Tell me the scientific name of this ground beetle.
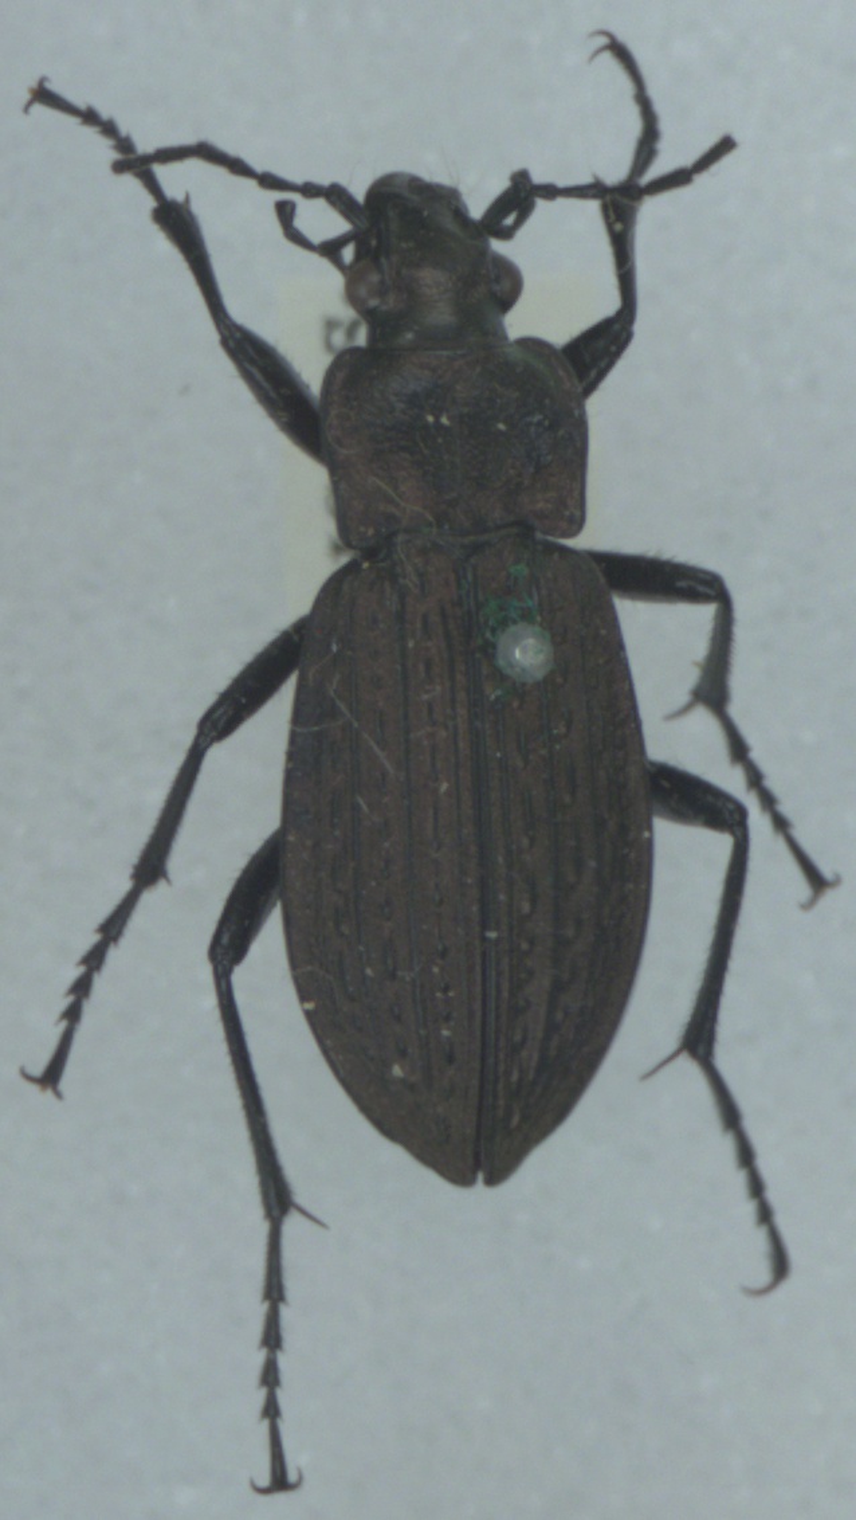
Carabus granulatus
